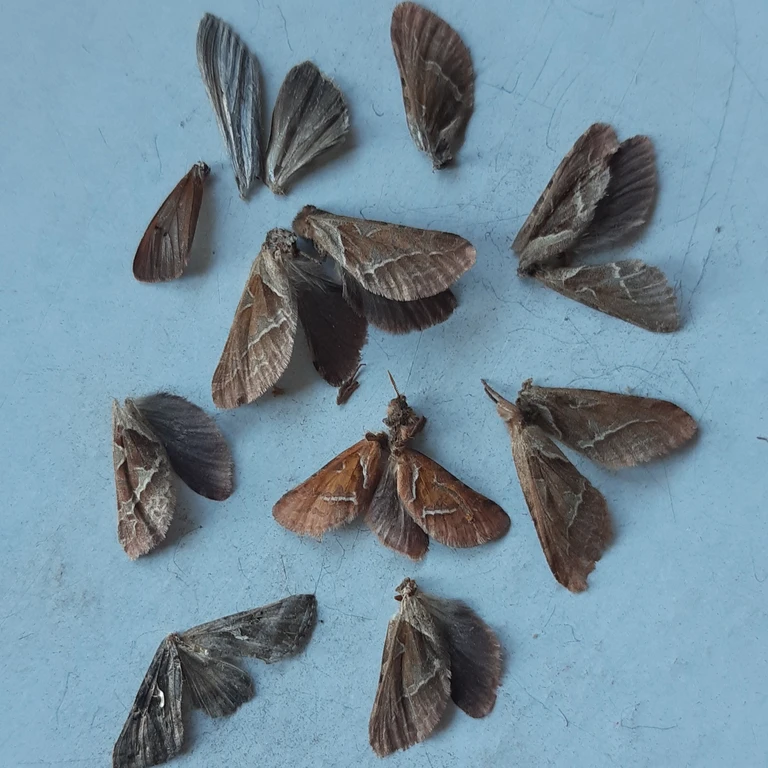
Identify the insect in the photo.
Triodia sylvina
